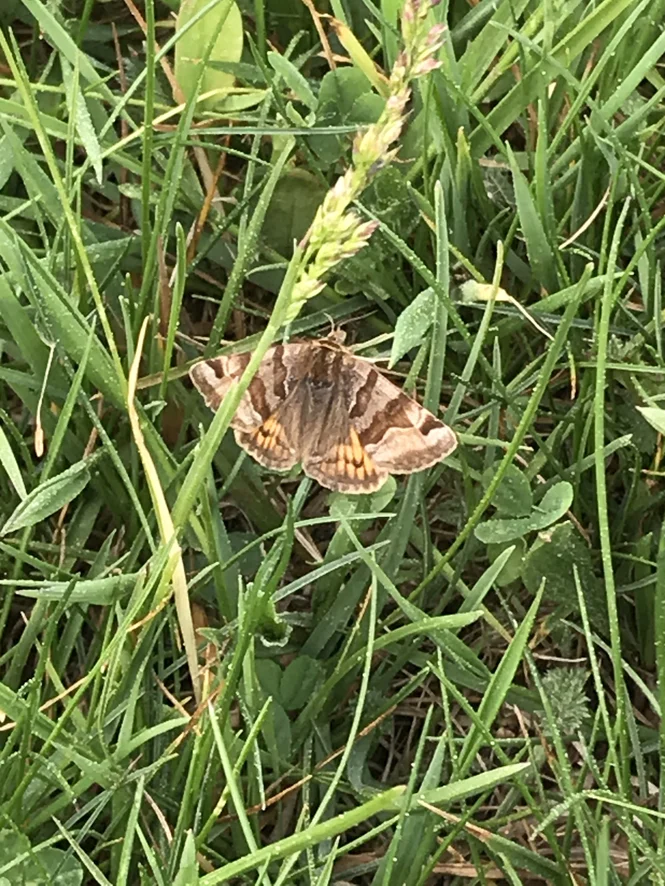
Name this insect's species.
Euclidia glyphica
